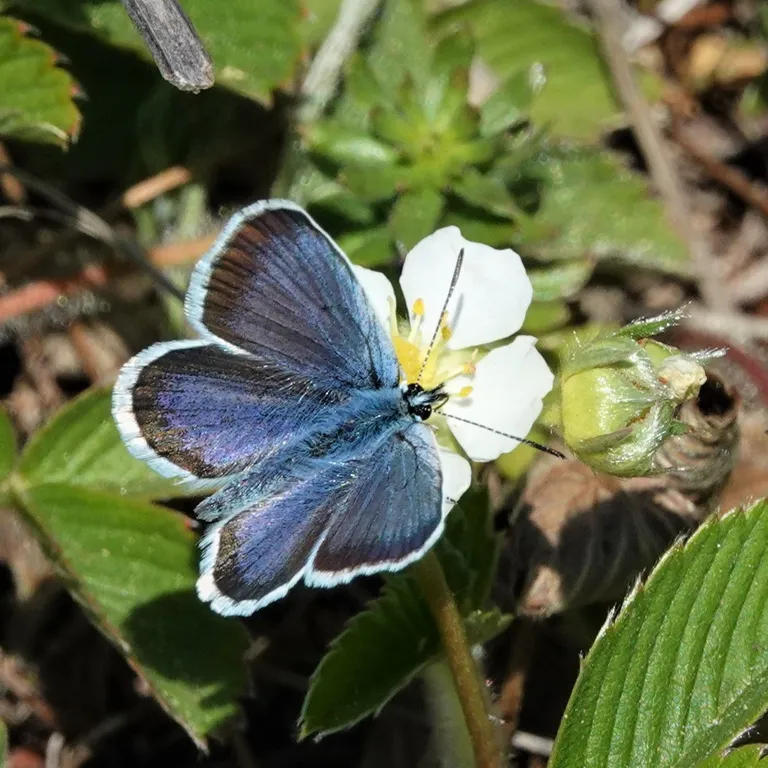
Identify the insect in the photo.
Plebejus argus
